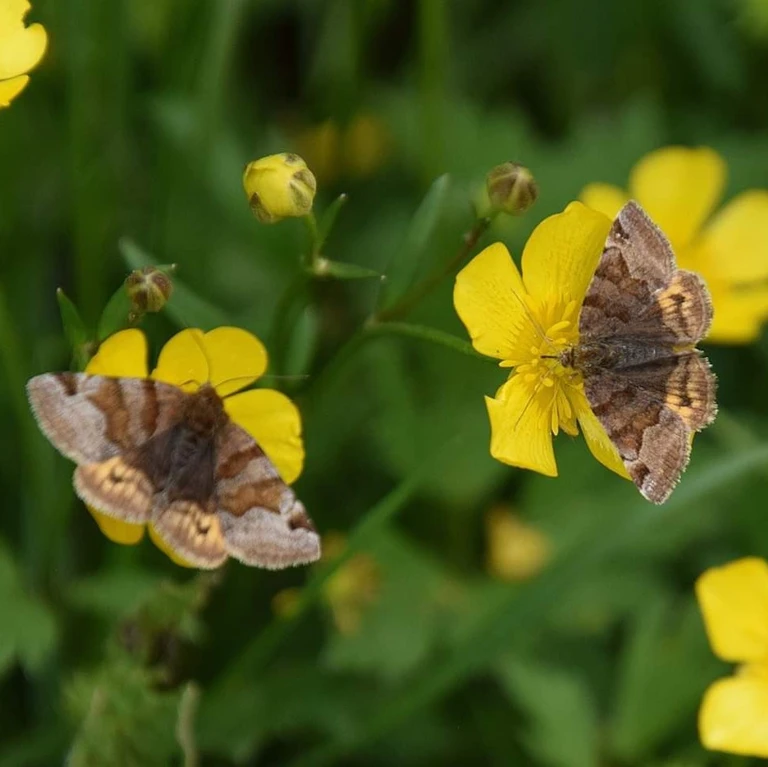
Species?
Euclidia glyphica
